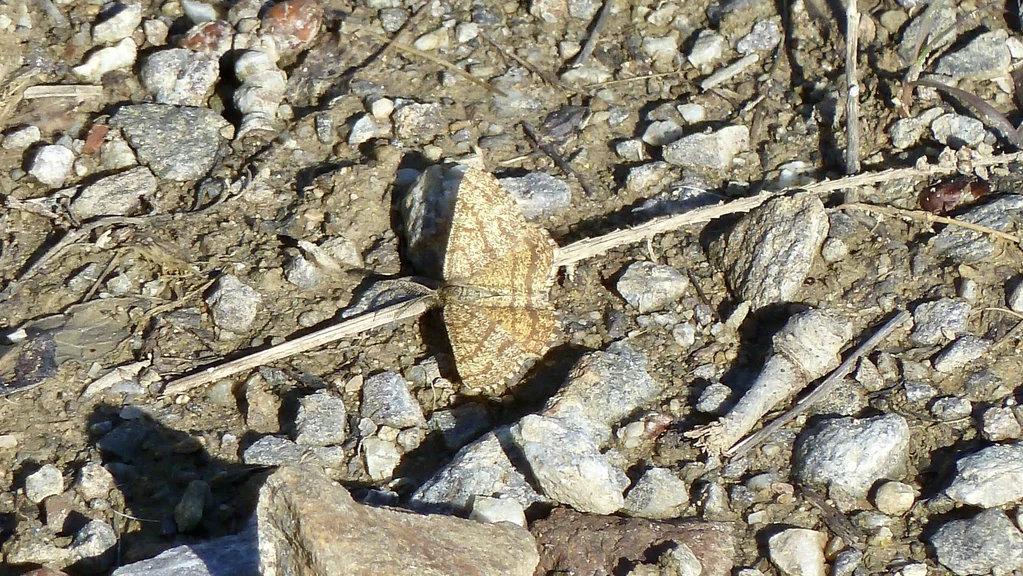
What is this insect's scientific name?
Ematurga atomaria
